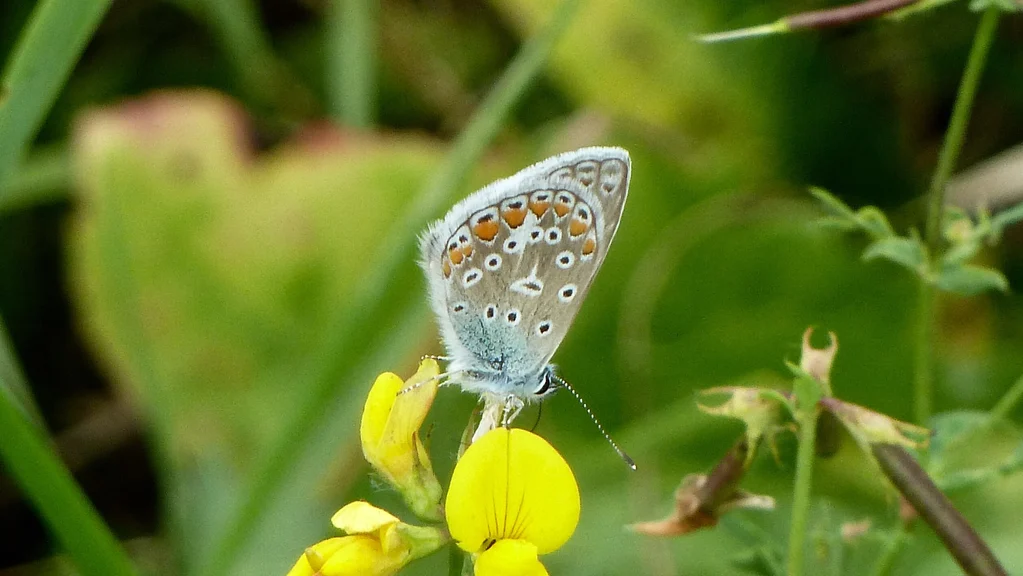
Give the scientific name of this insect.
Polyommatus icarus
